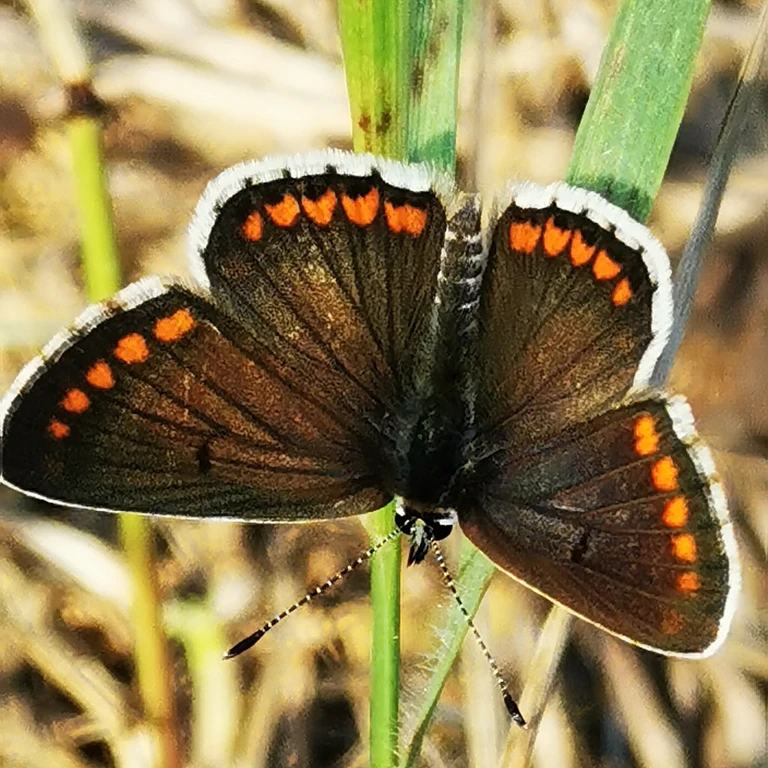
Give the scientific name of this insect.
Aricia agestis/artaxerxes
